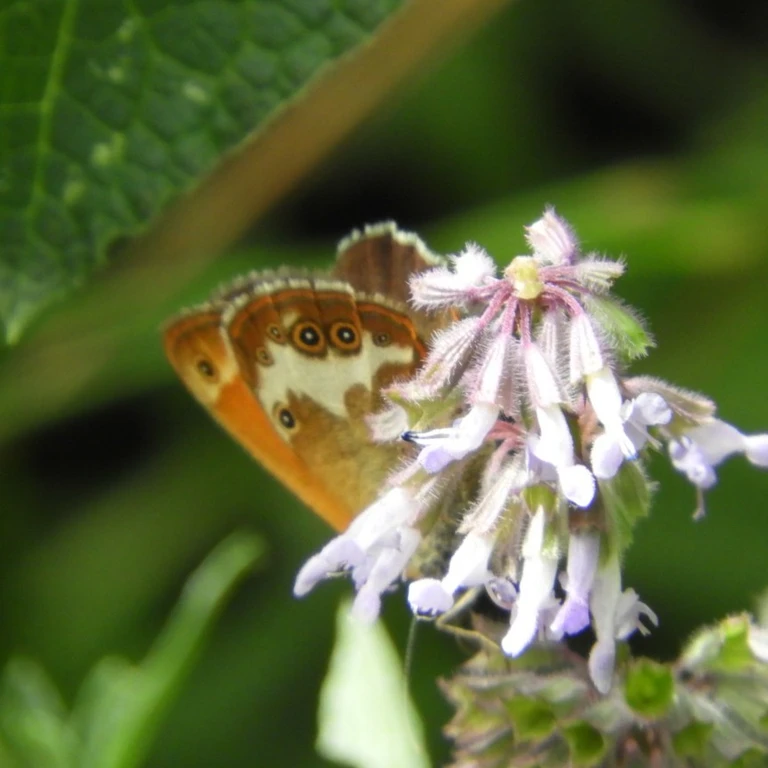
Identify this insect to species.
Coenonympha arcania
